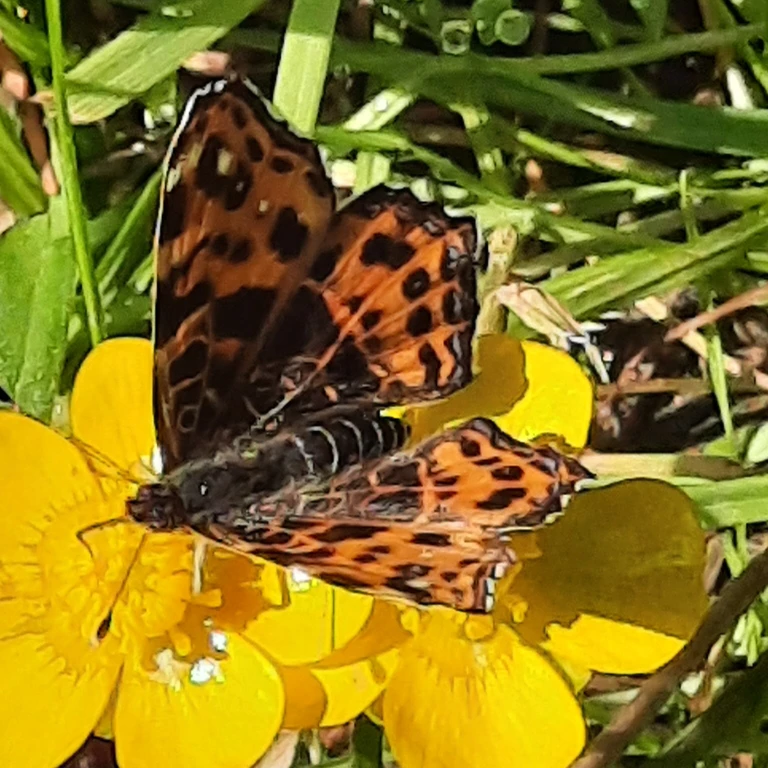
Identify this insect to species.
Araschnia levana
